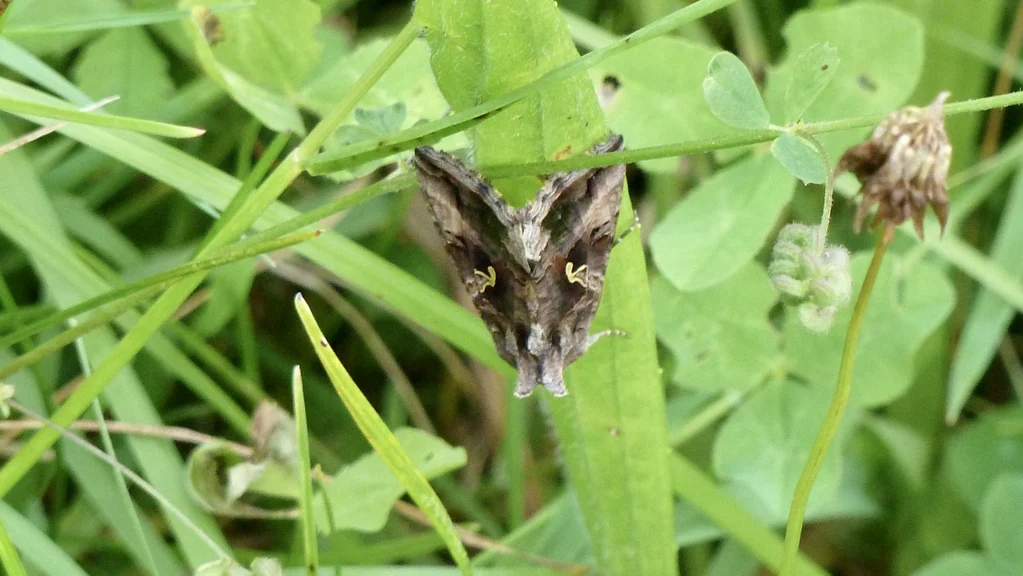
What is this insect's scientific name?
Autographa gamma
